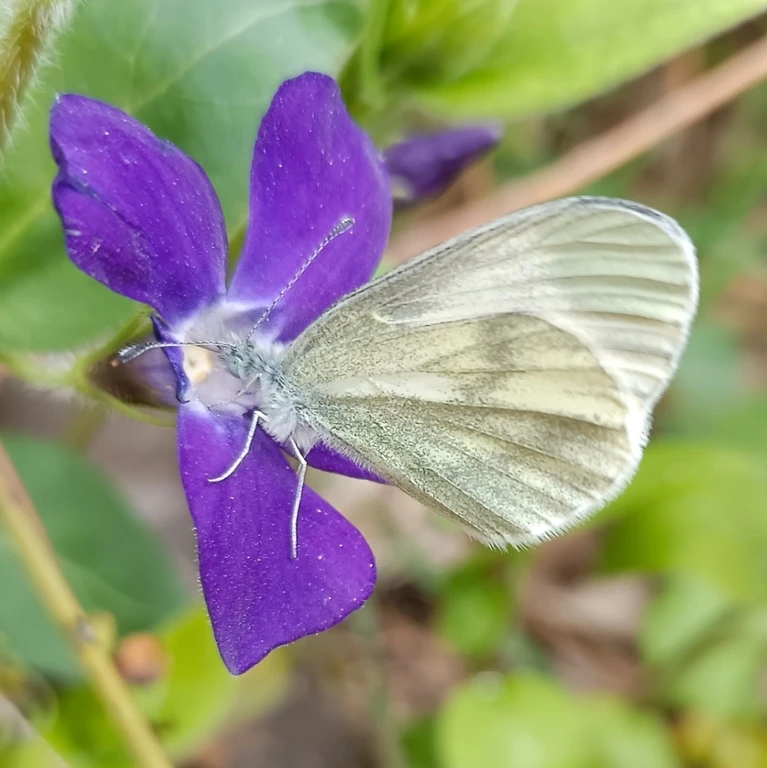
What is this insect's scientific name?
Leptidea sinapis/juvernica
